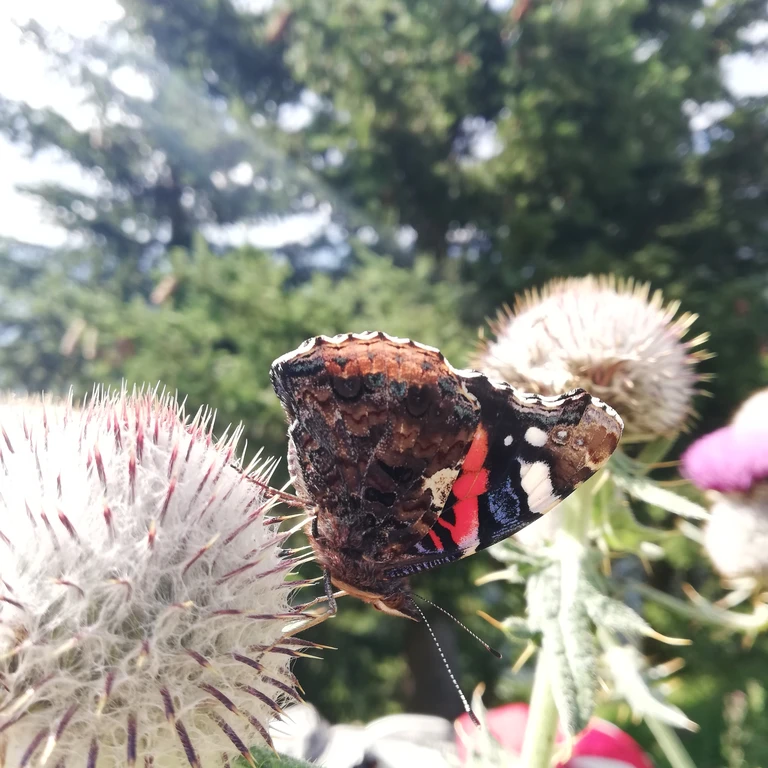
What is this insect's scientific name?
Vanessa atalanta
